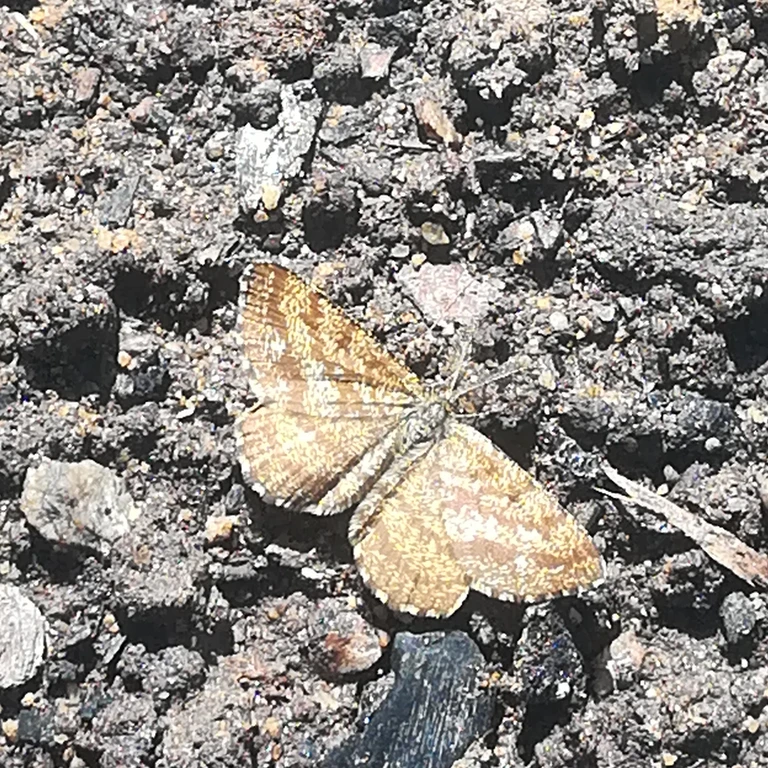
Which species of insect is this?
Ematurga atomaria
